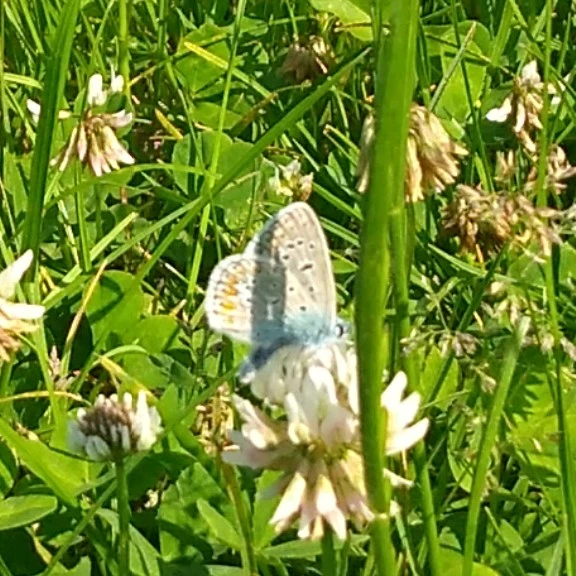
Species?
Polyommatus icarus
